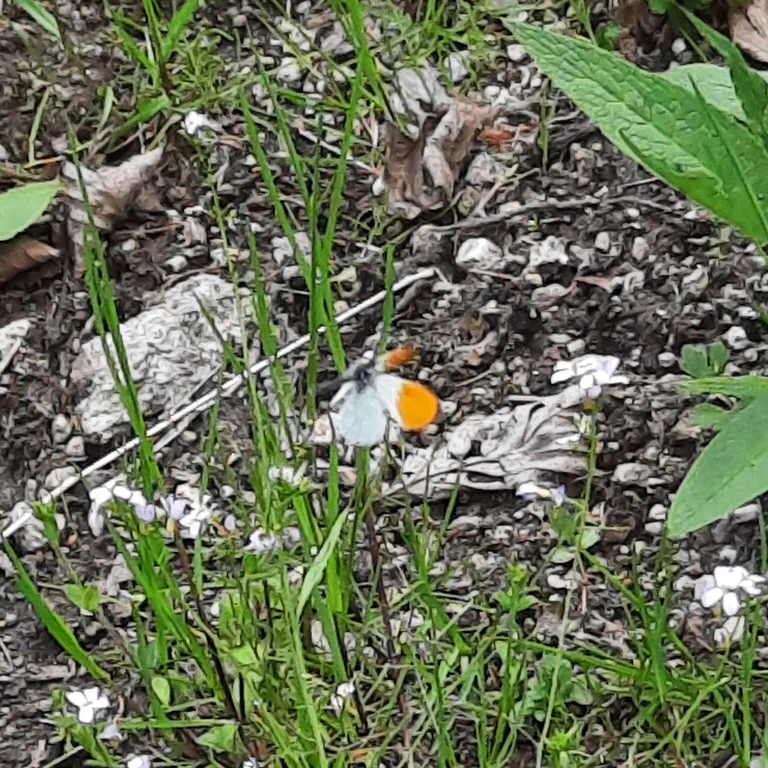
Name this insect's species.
Anthocharis cardamines
